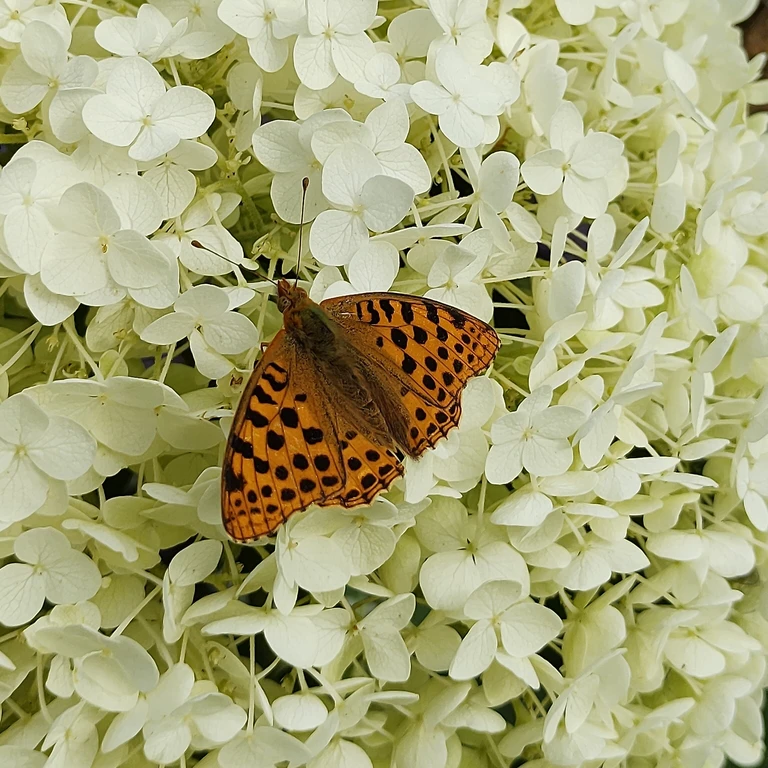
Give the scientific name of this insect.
Issoria lathonia
